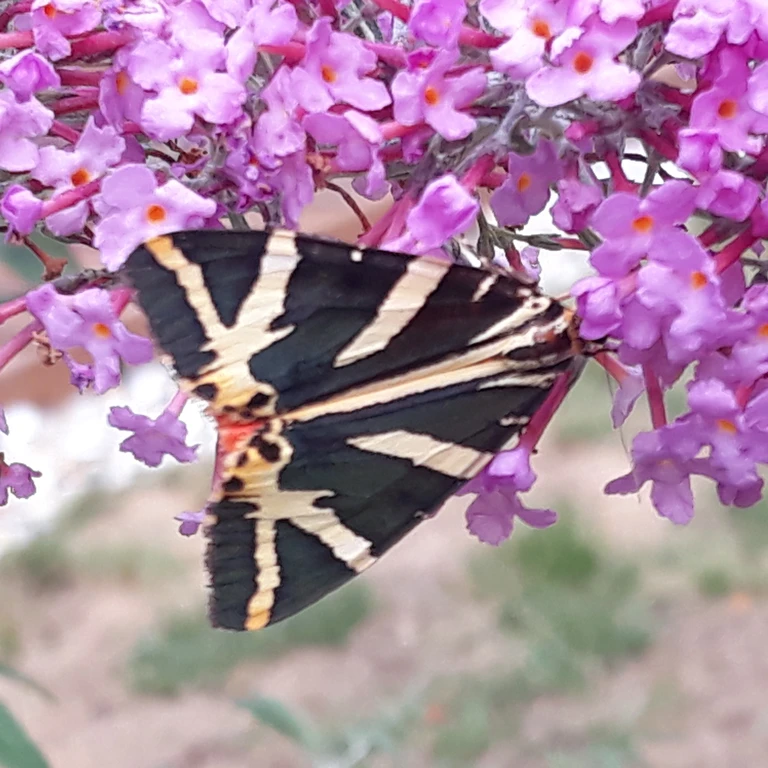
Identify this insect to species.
Euplagia quadripunctaria
